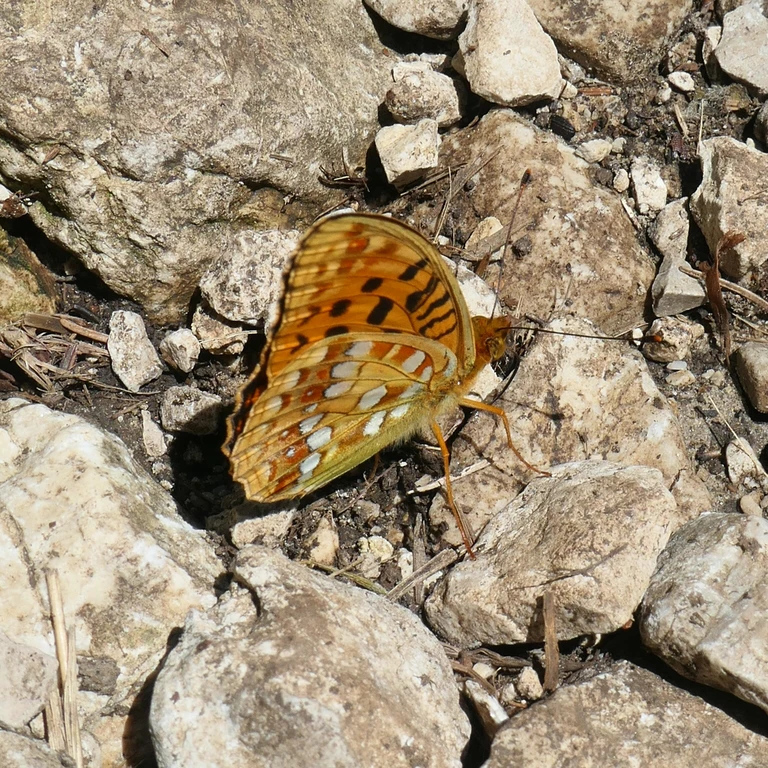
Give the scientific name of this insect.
Fabriciana adippe
